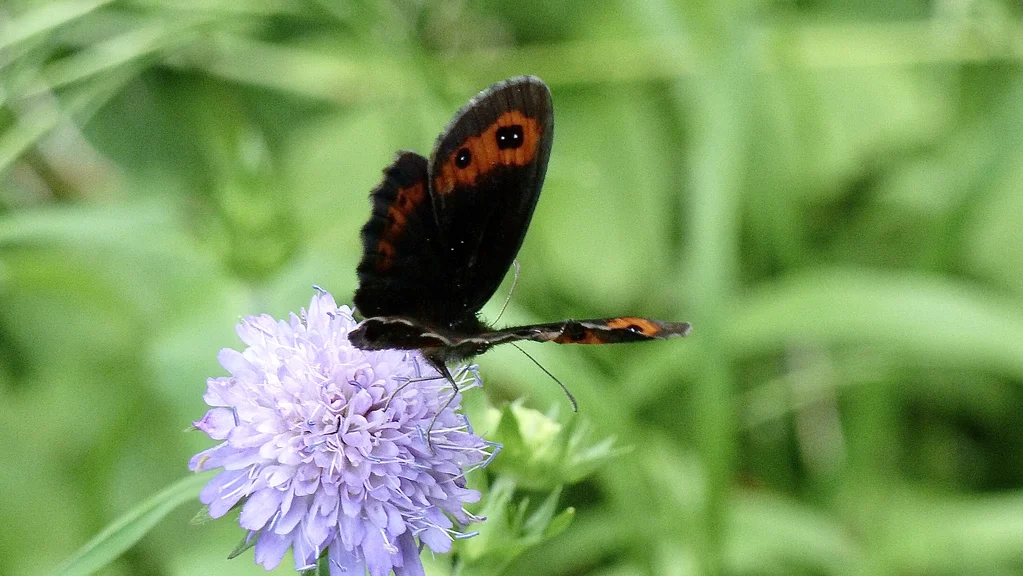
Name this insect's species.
Erebia aethiops
